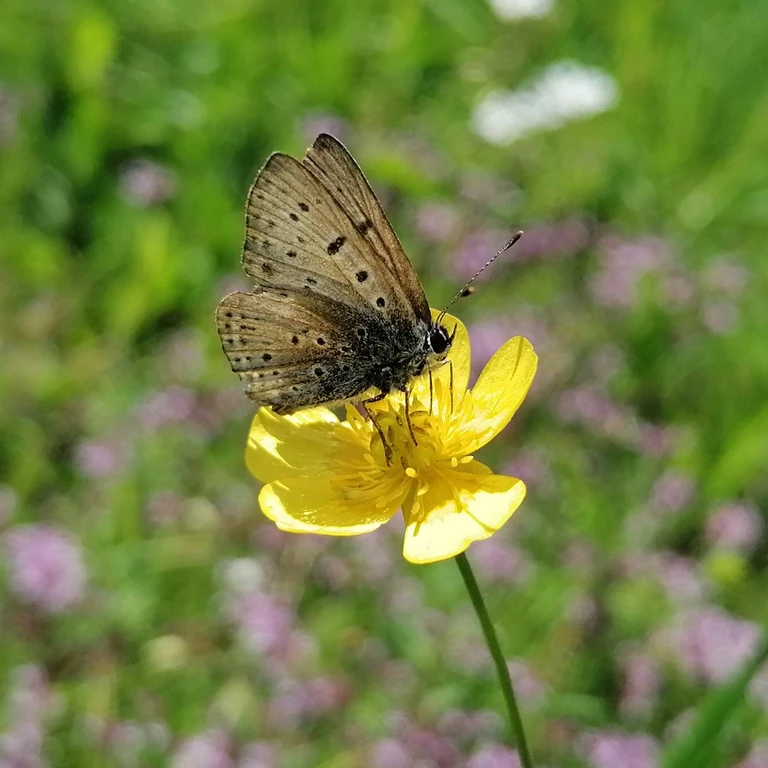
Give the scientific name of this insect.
Lycaena tityrus (also Loweia tityrus)
